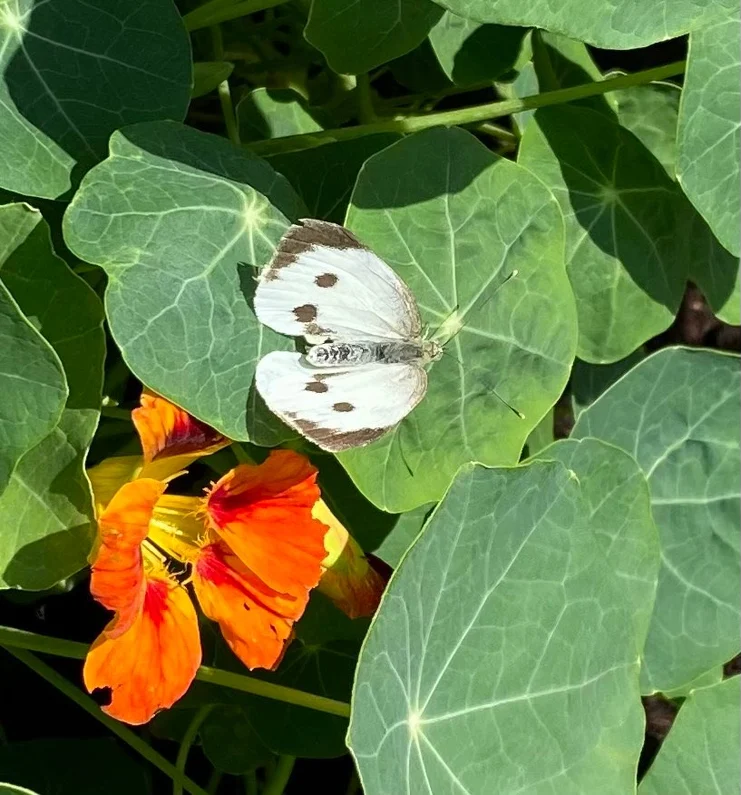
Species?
Pieris brassicae
